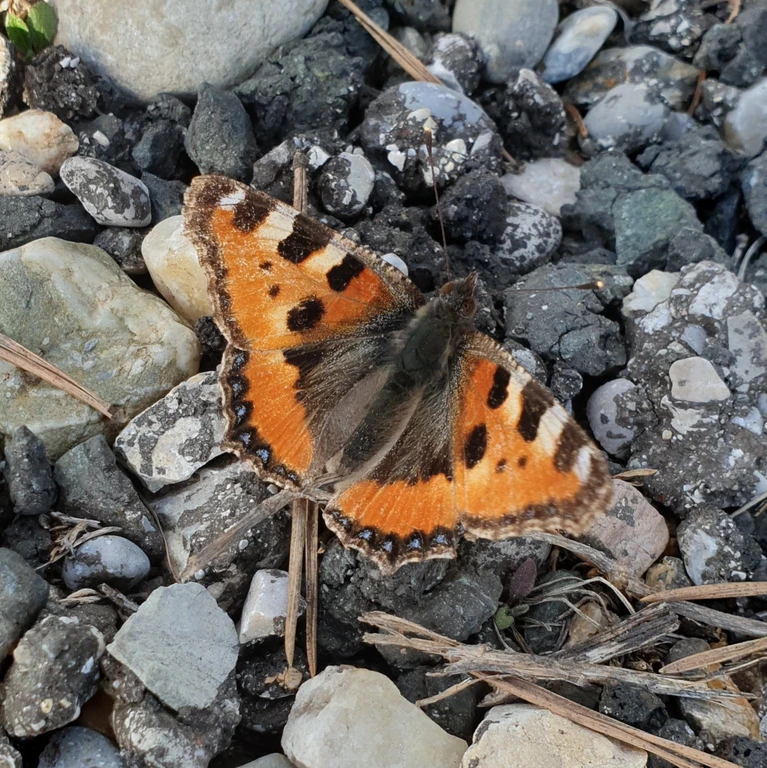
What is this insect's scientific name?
Aglais urticae
